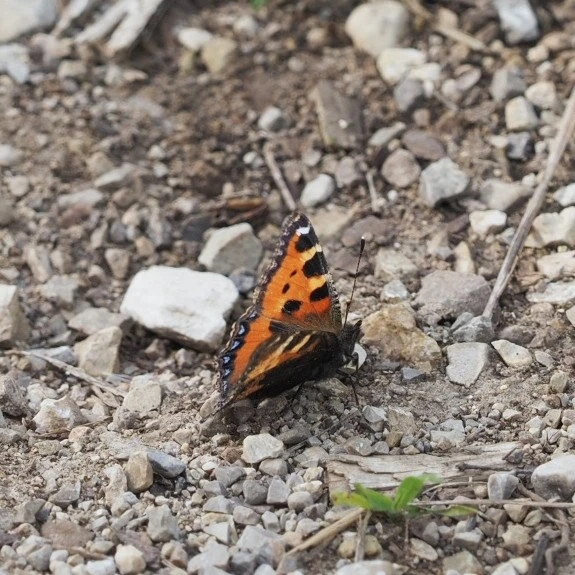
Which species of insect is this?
Aglais urticae
